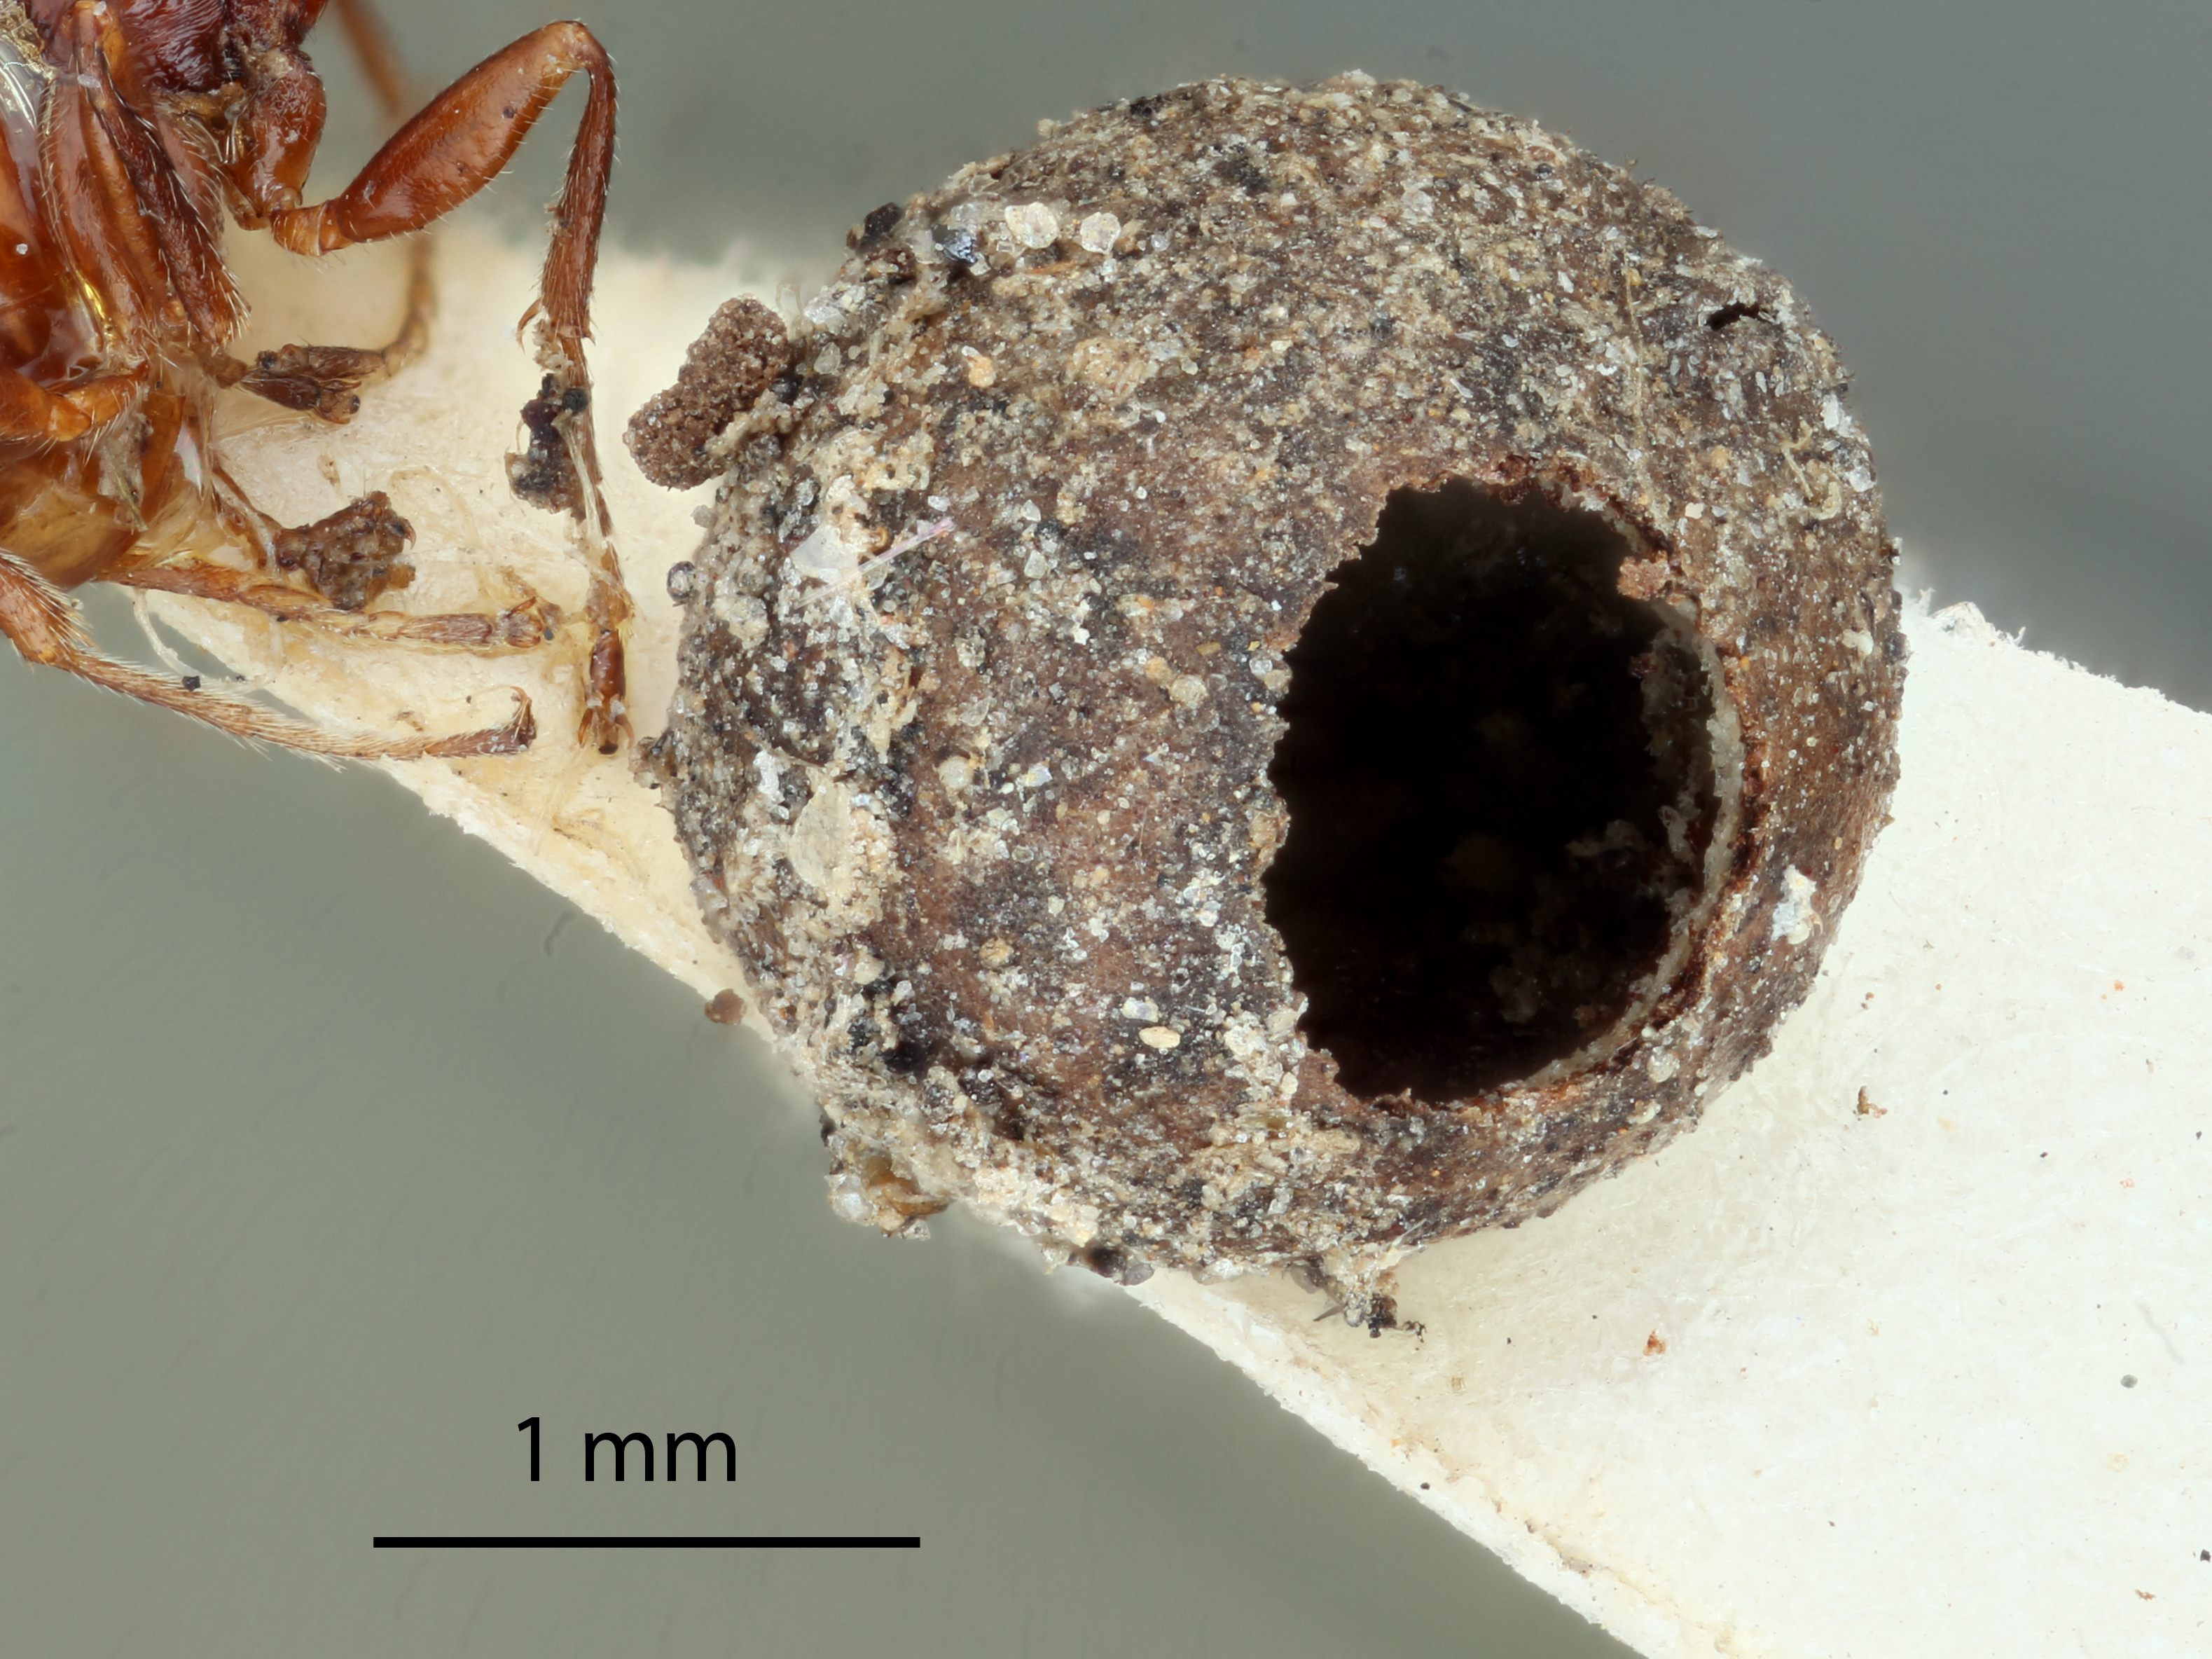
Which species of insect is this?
Zopheroteras guttatum
